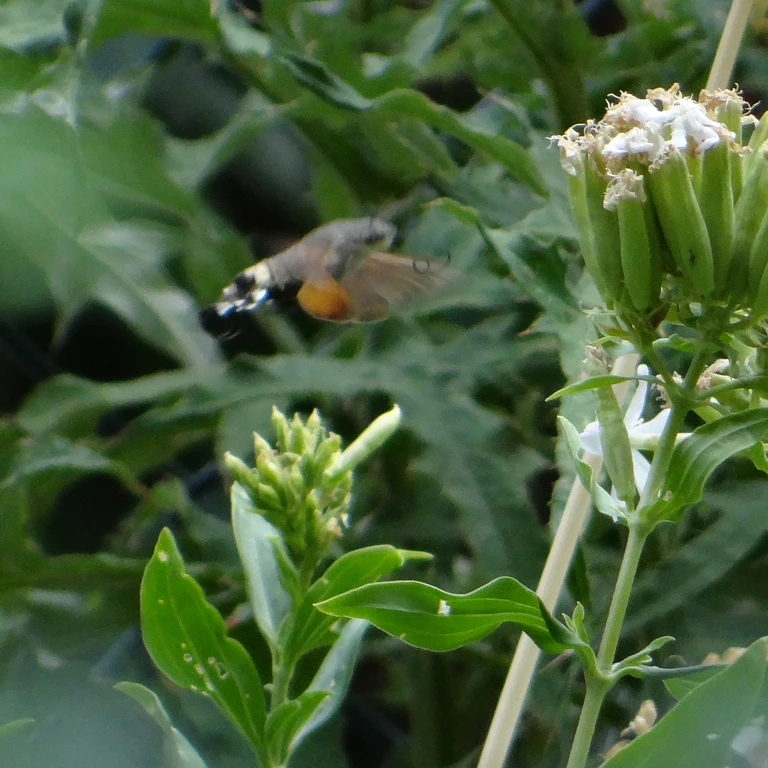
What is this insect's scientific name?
Macroglossum stellatarum
